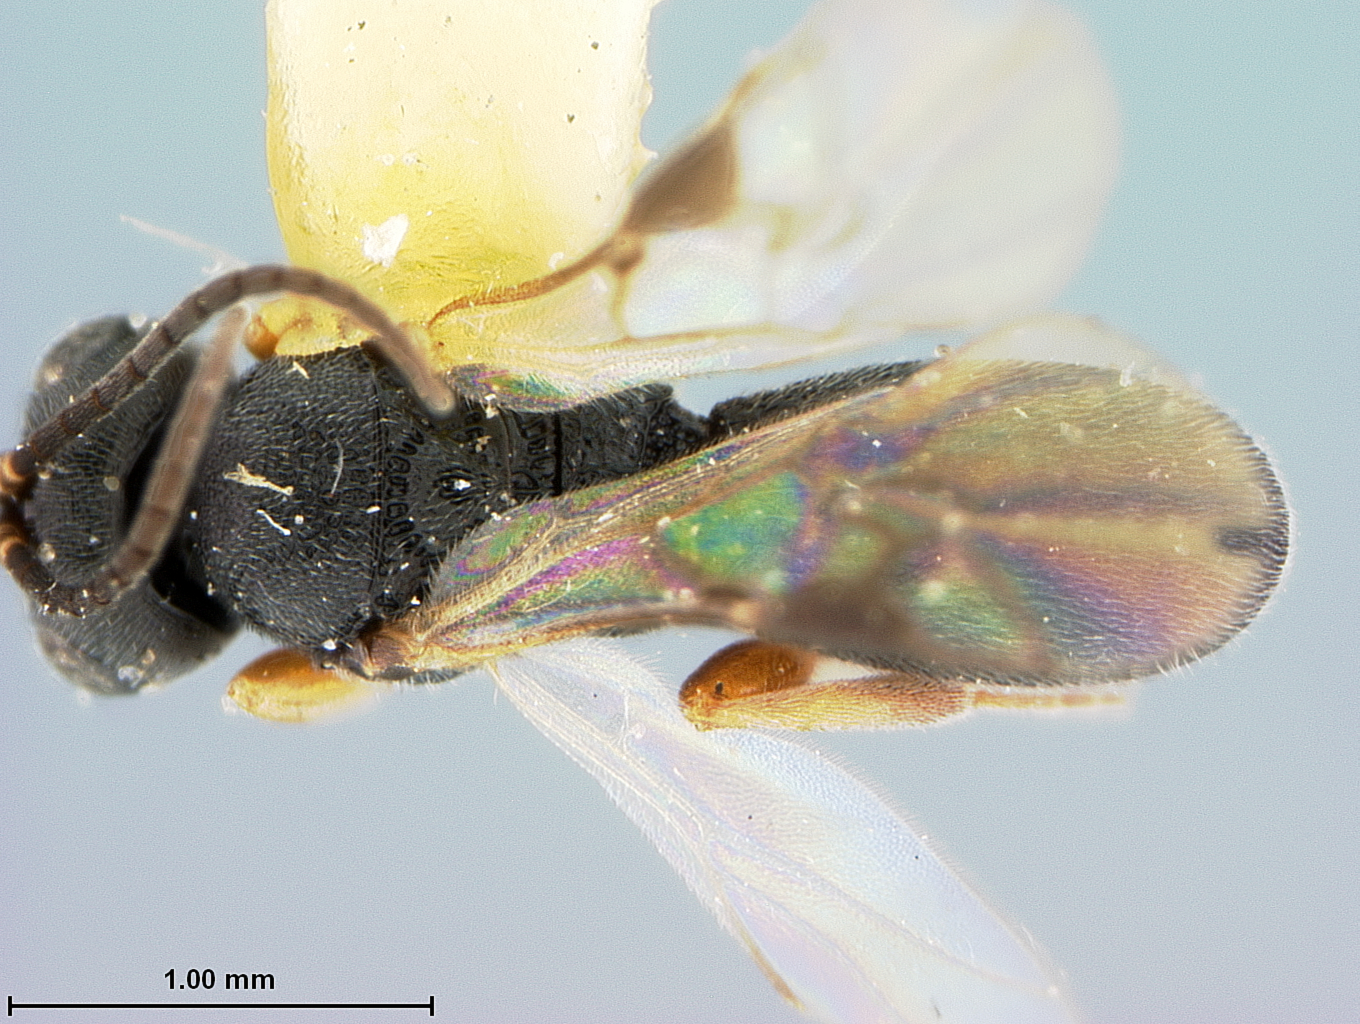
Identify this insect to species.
Chelonus rubiginis
